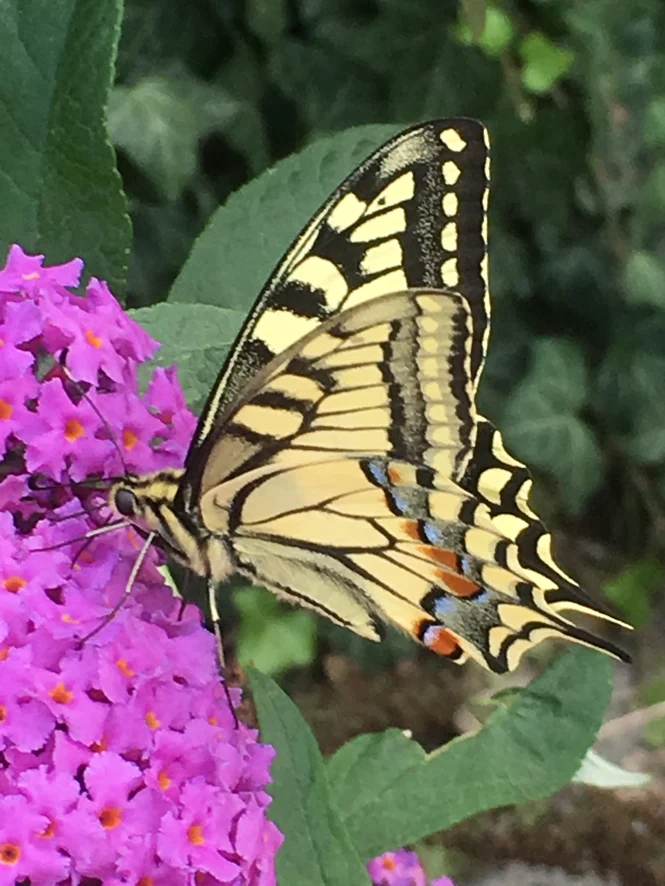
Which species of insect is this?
Papilio machaon
